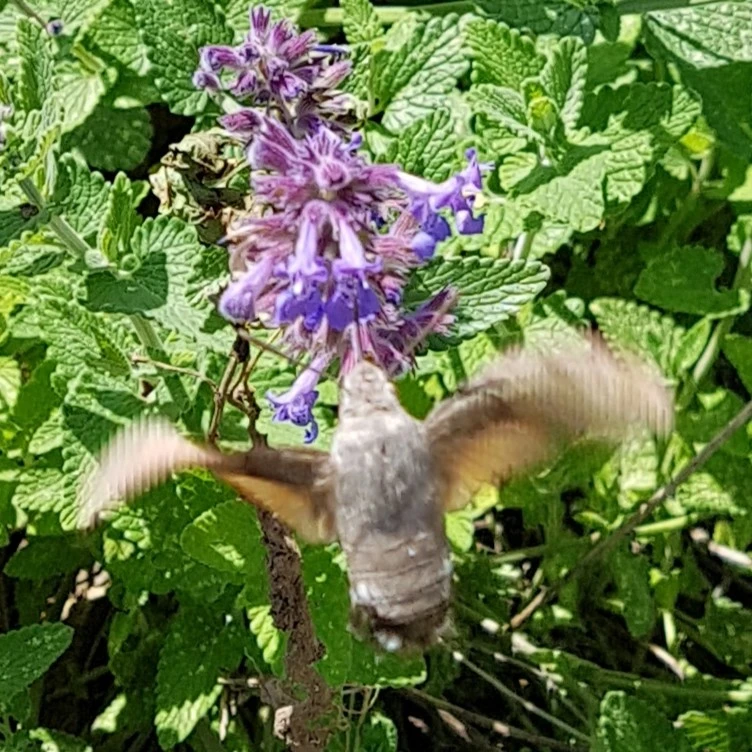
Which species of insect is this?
Macroglossum stellatarum
